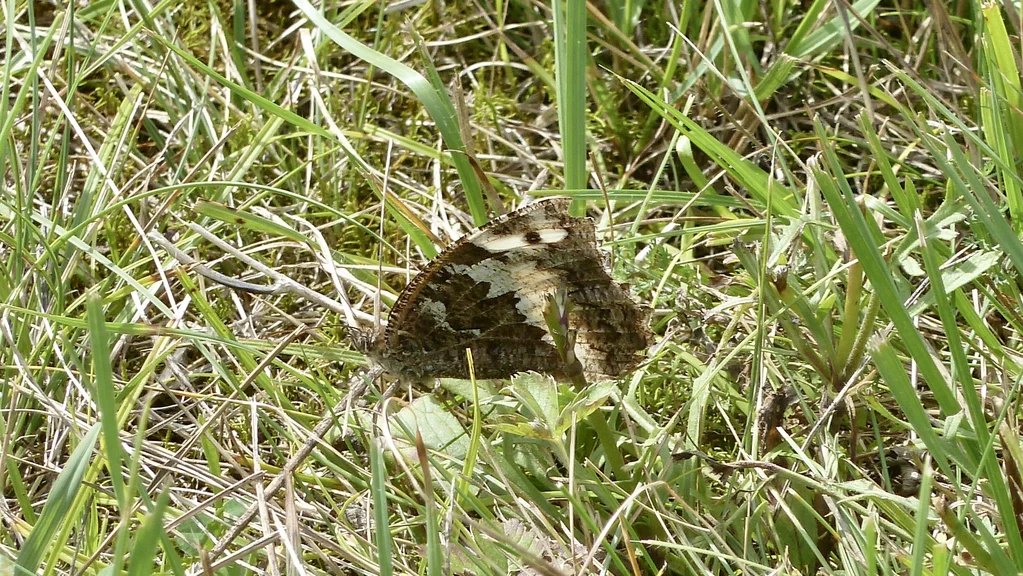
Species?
Brintesia circe
